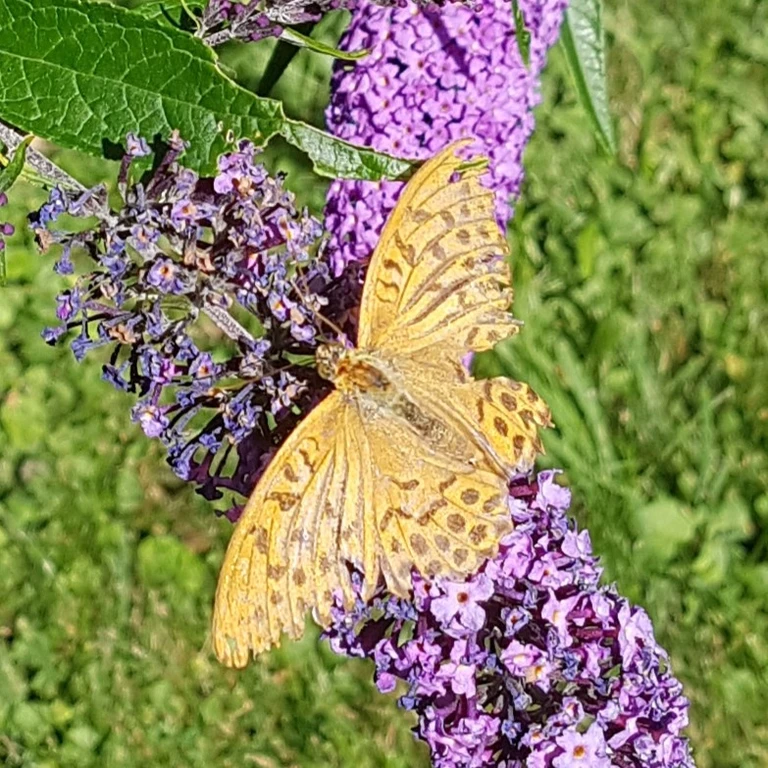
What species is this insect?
Argynnis paphia
